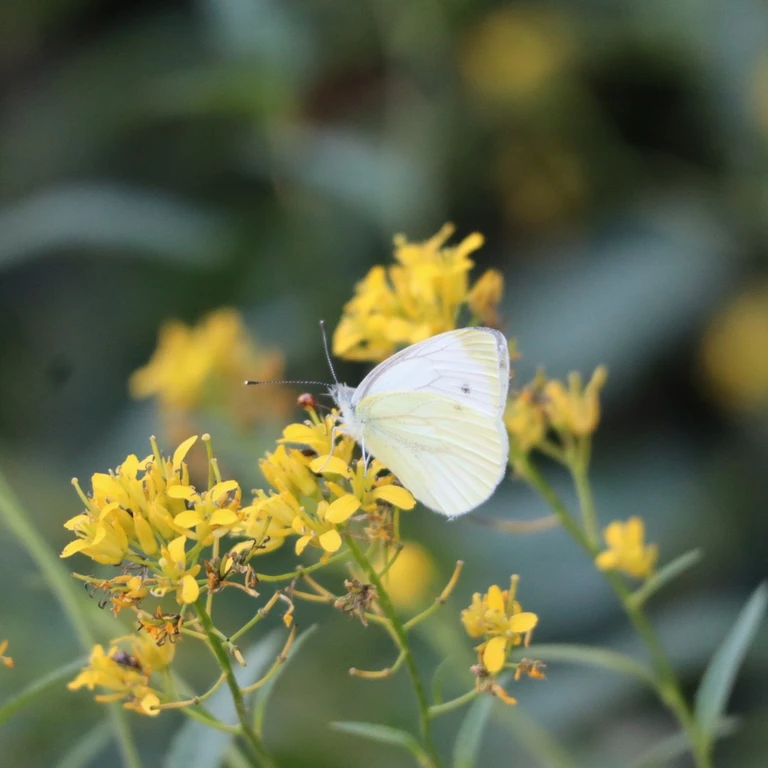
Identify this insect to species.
Pieris napi
